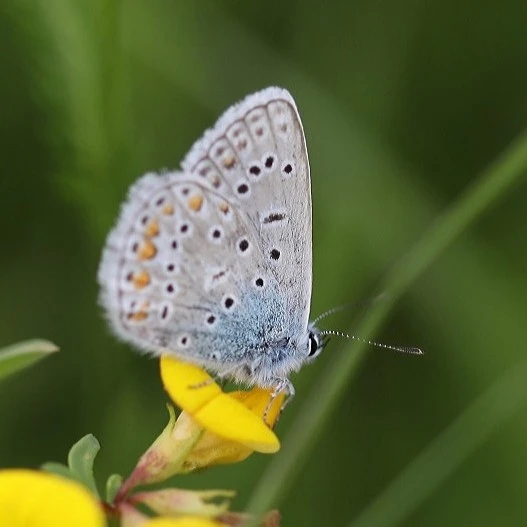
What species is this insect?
Polyommatus icarus
